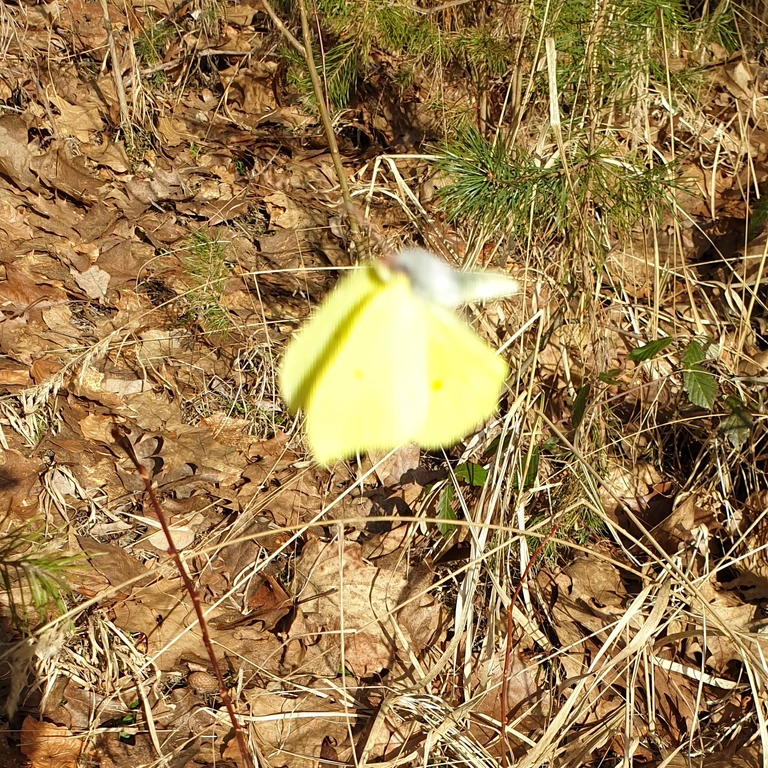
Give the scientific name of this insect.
Gonepteryx rhamni
